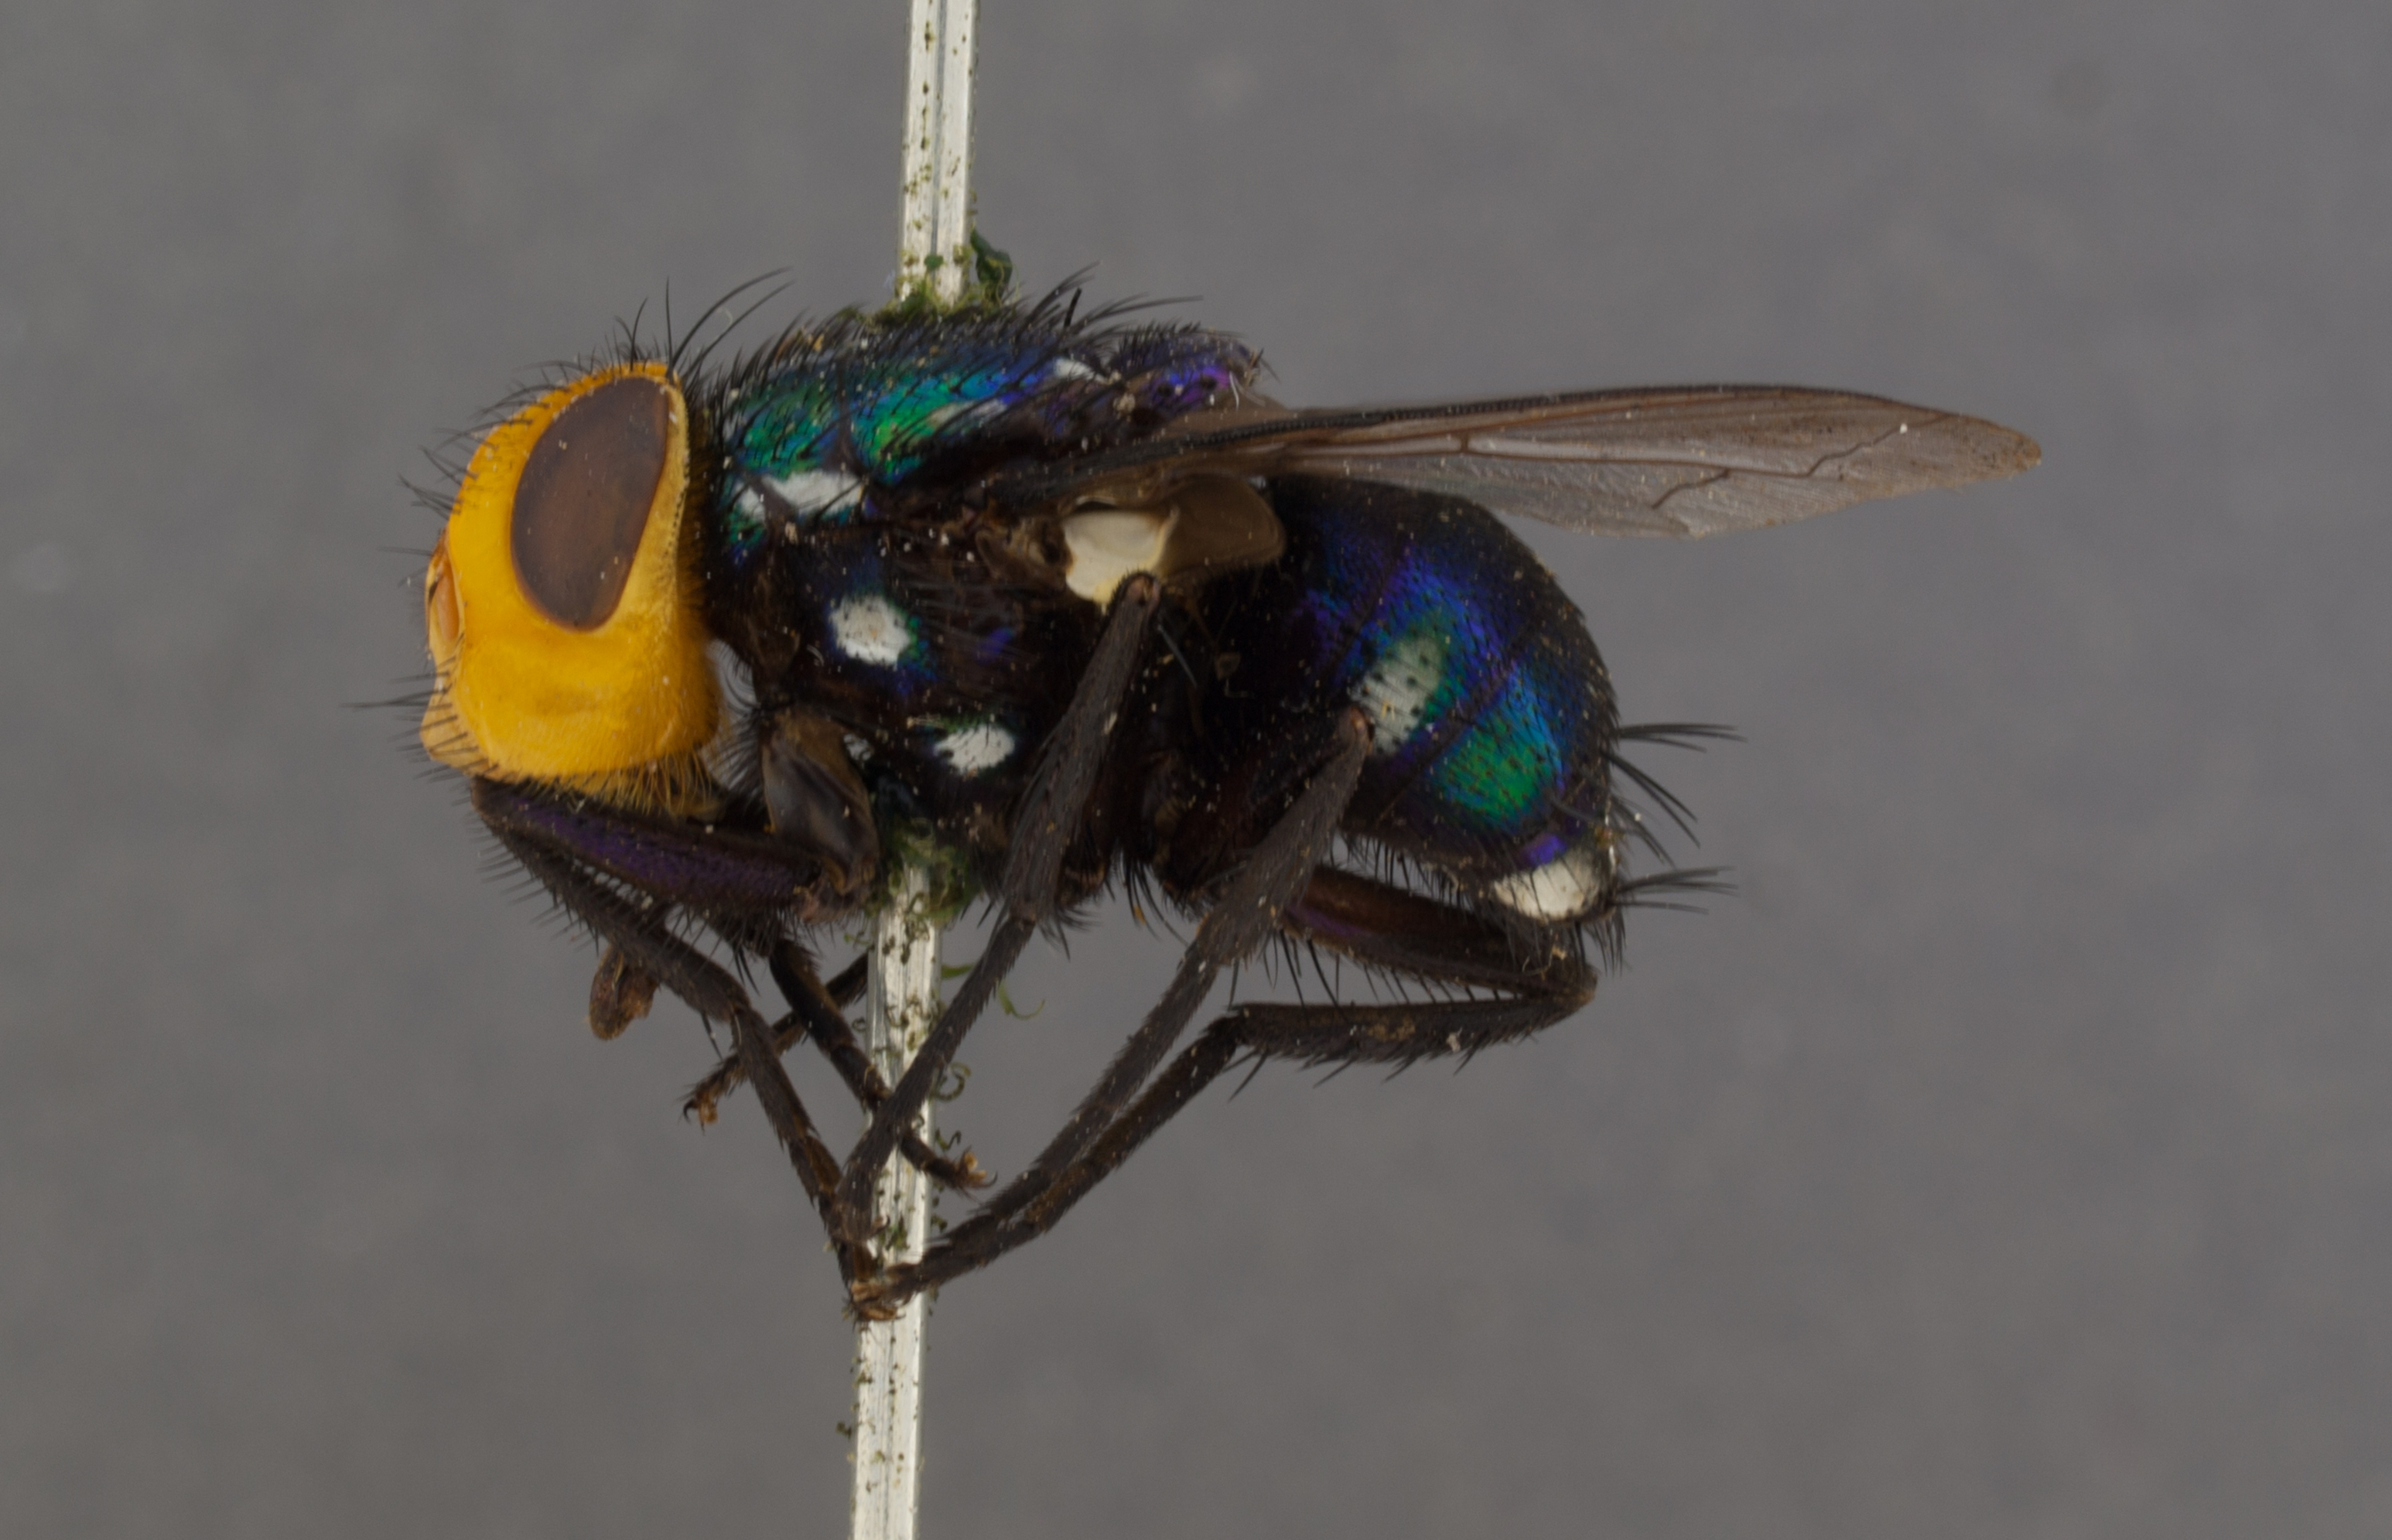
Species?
Amenia imperialis
